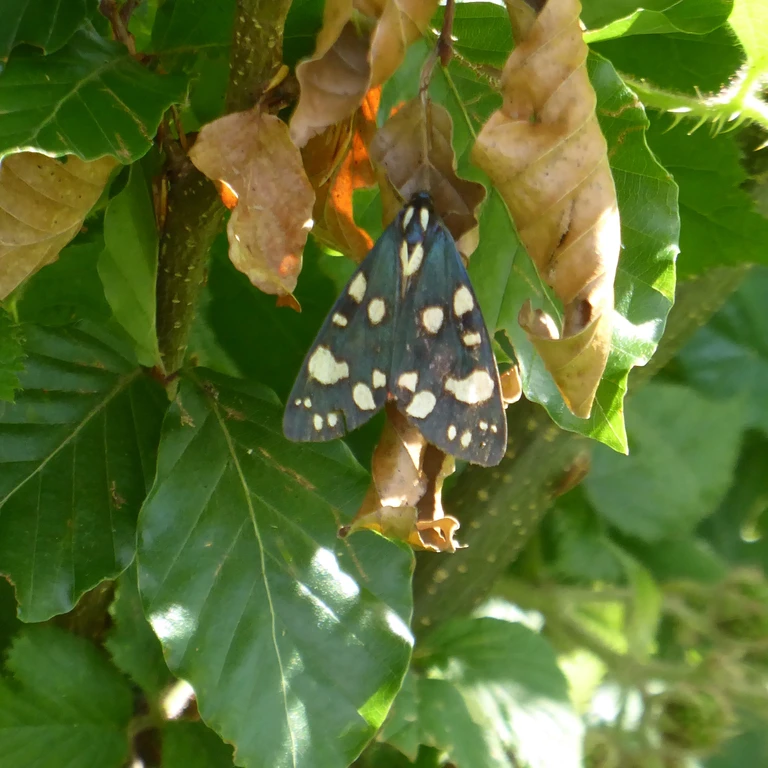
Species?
Callimorpha dominula
